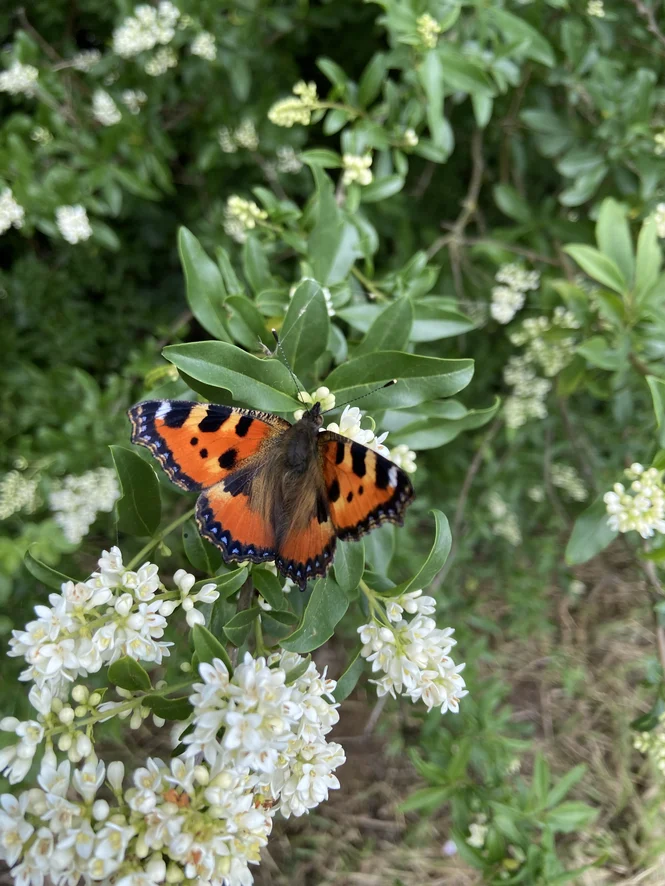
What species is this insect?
Aglais urticae
